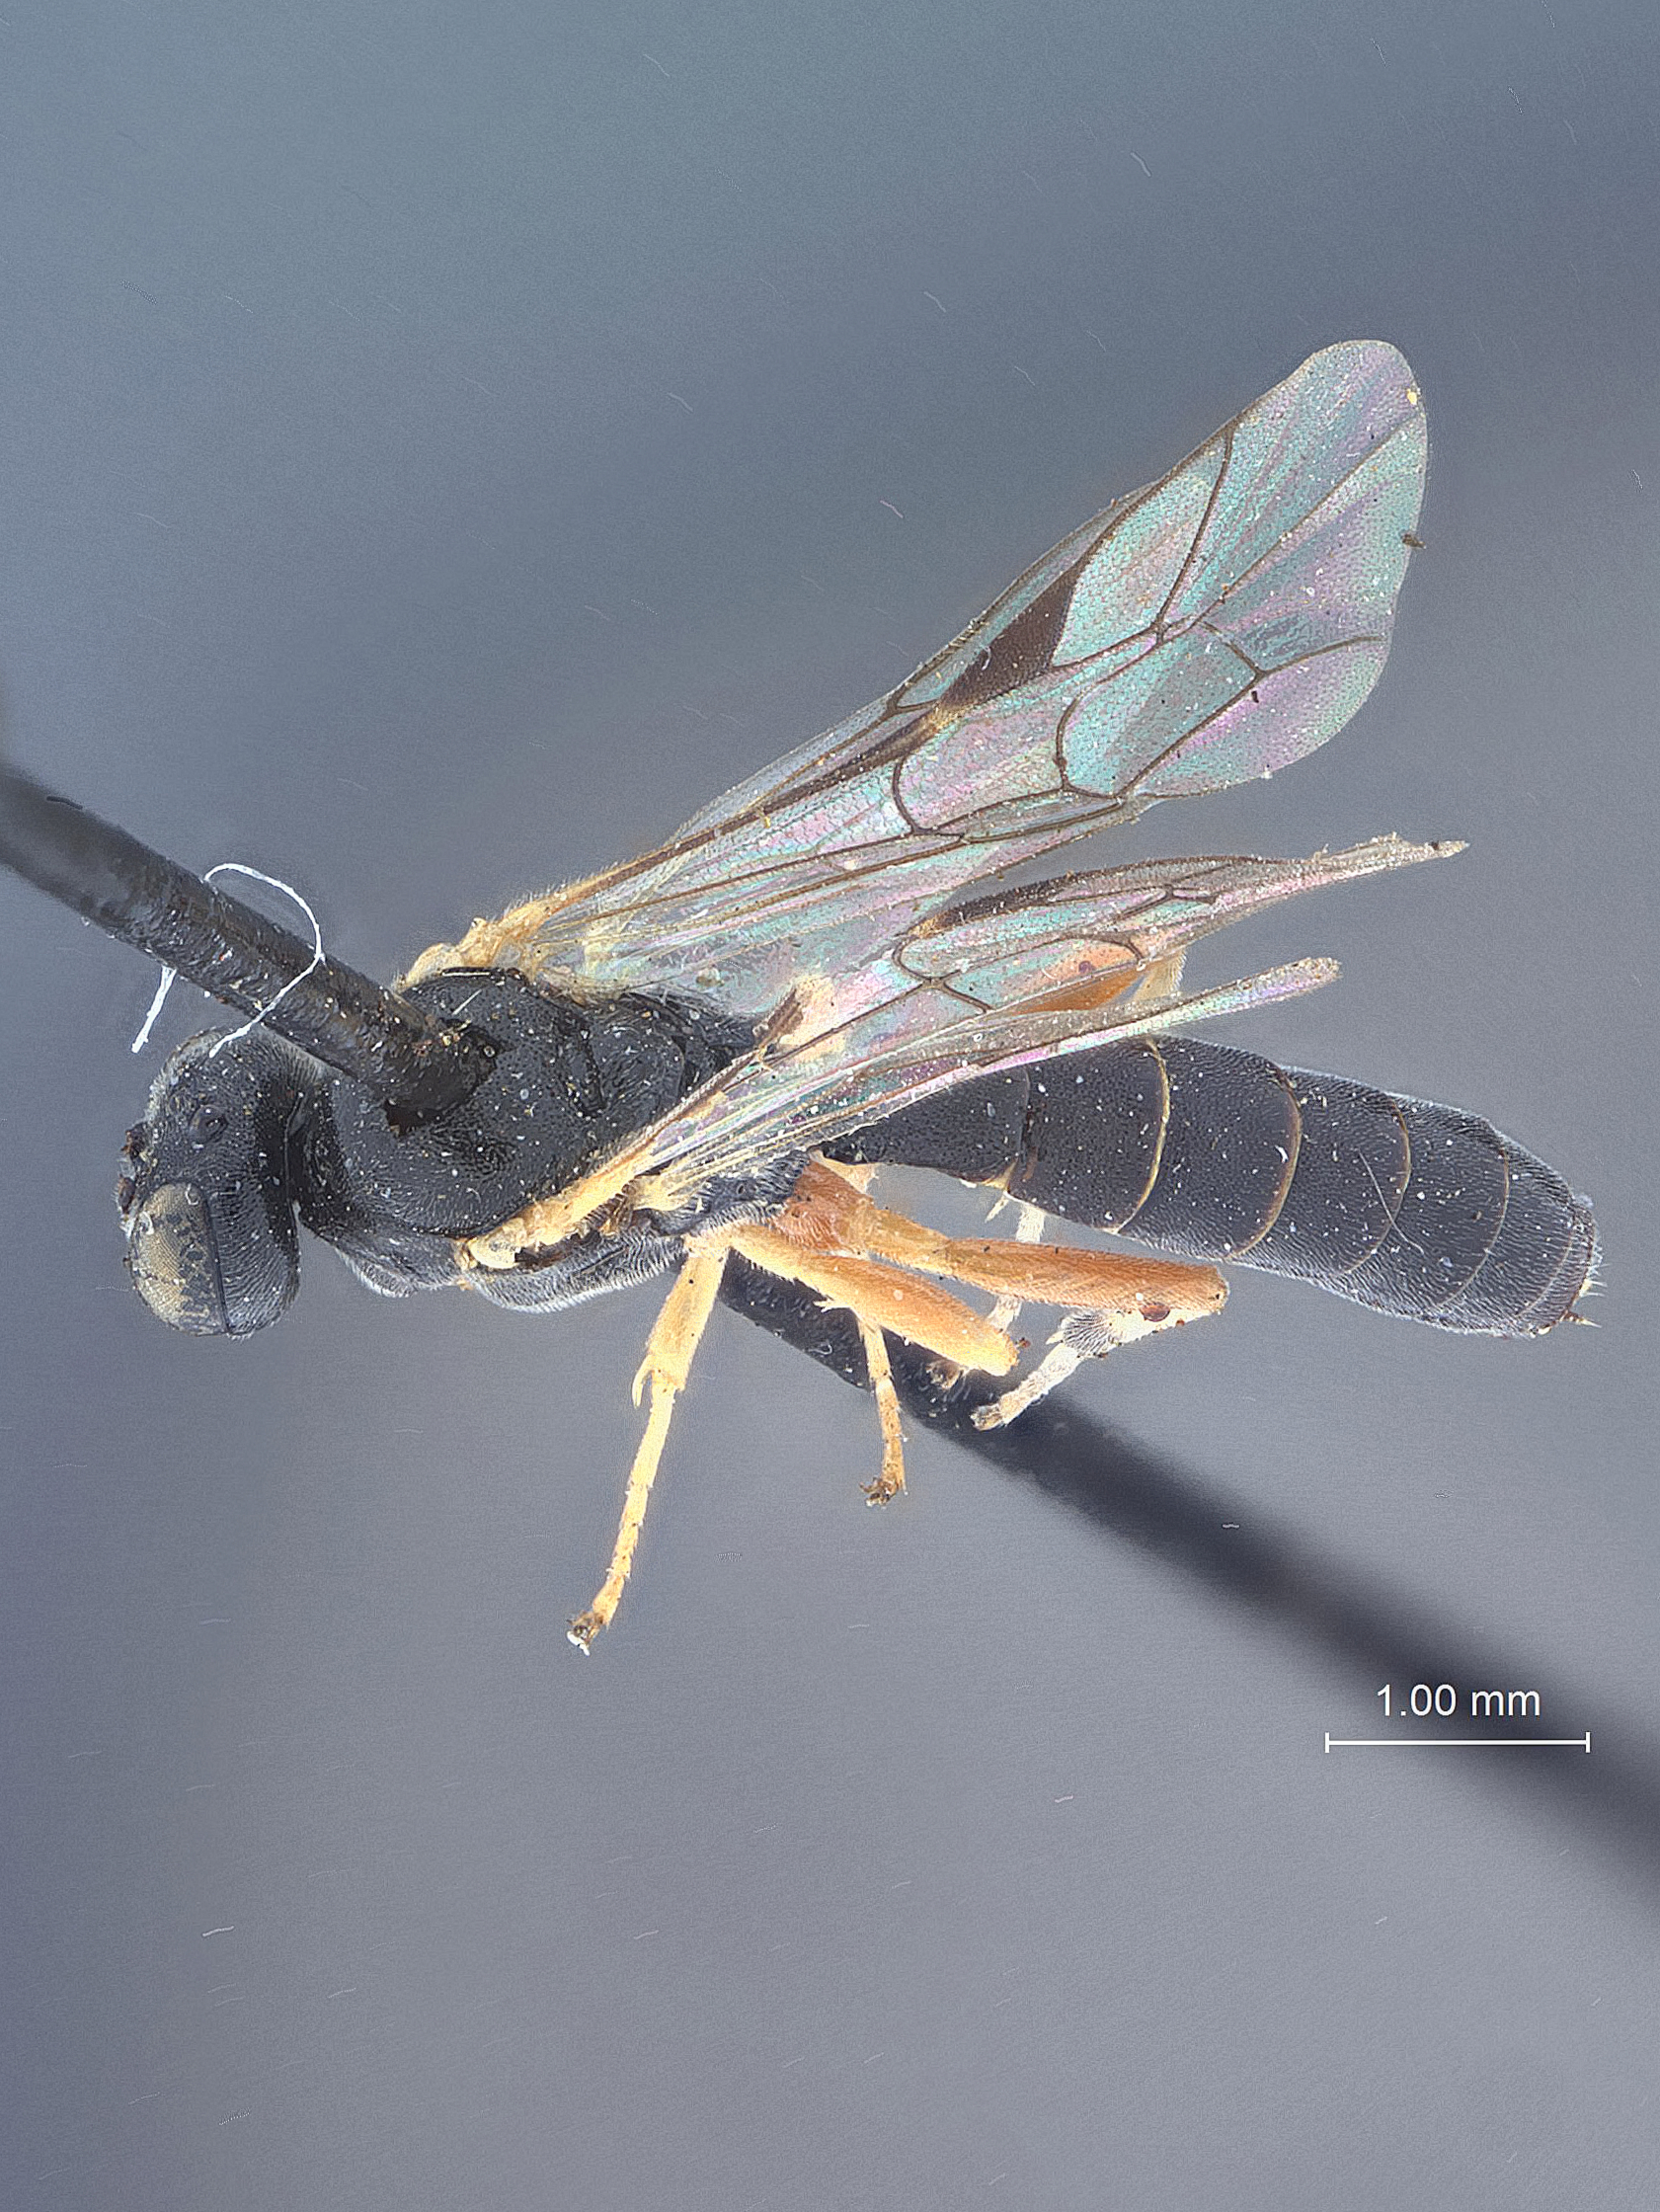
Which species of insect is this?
Manoblastus eurus
